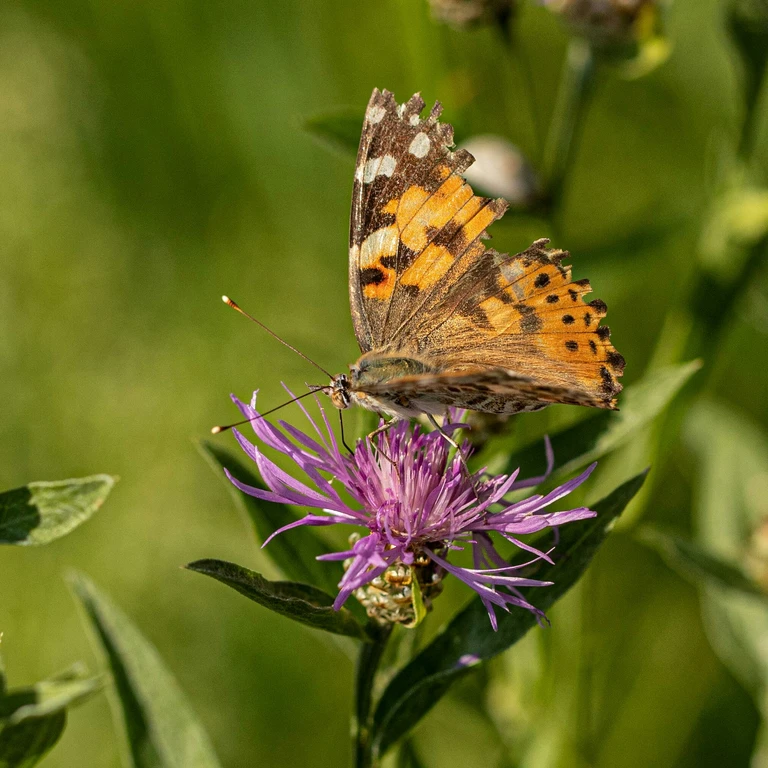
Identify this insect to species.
Vanessa cardui
